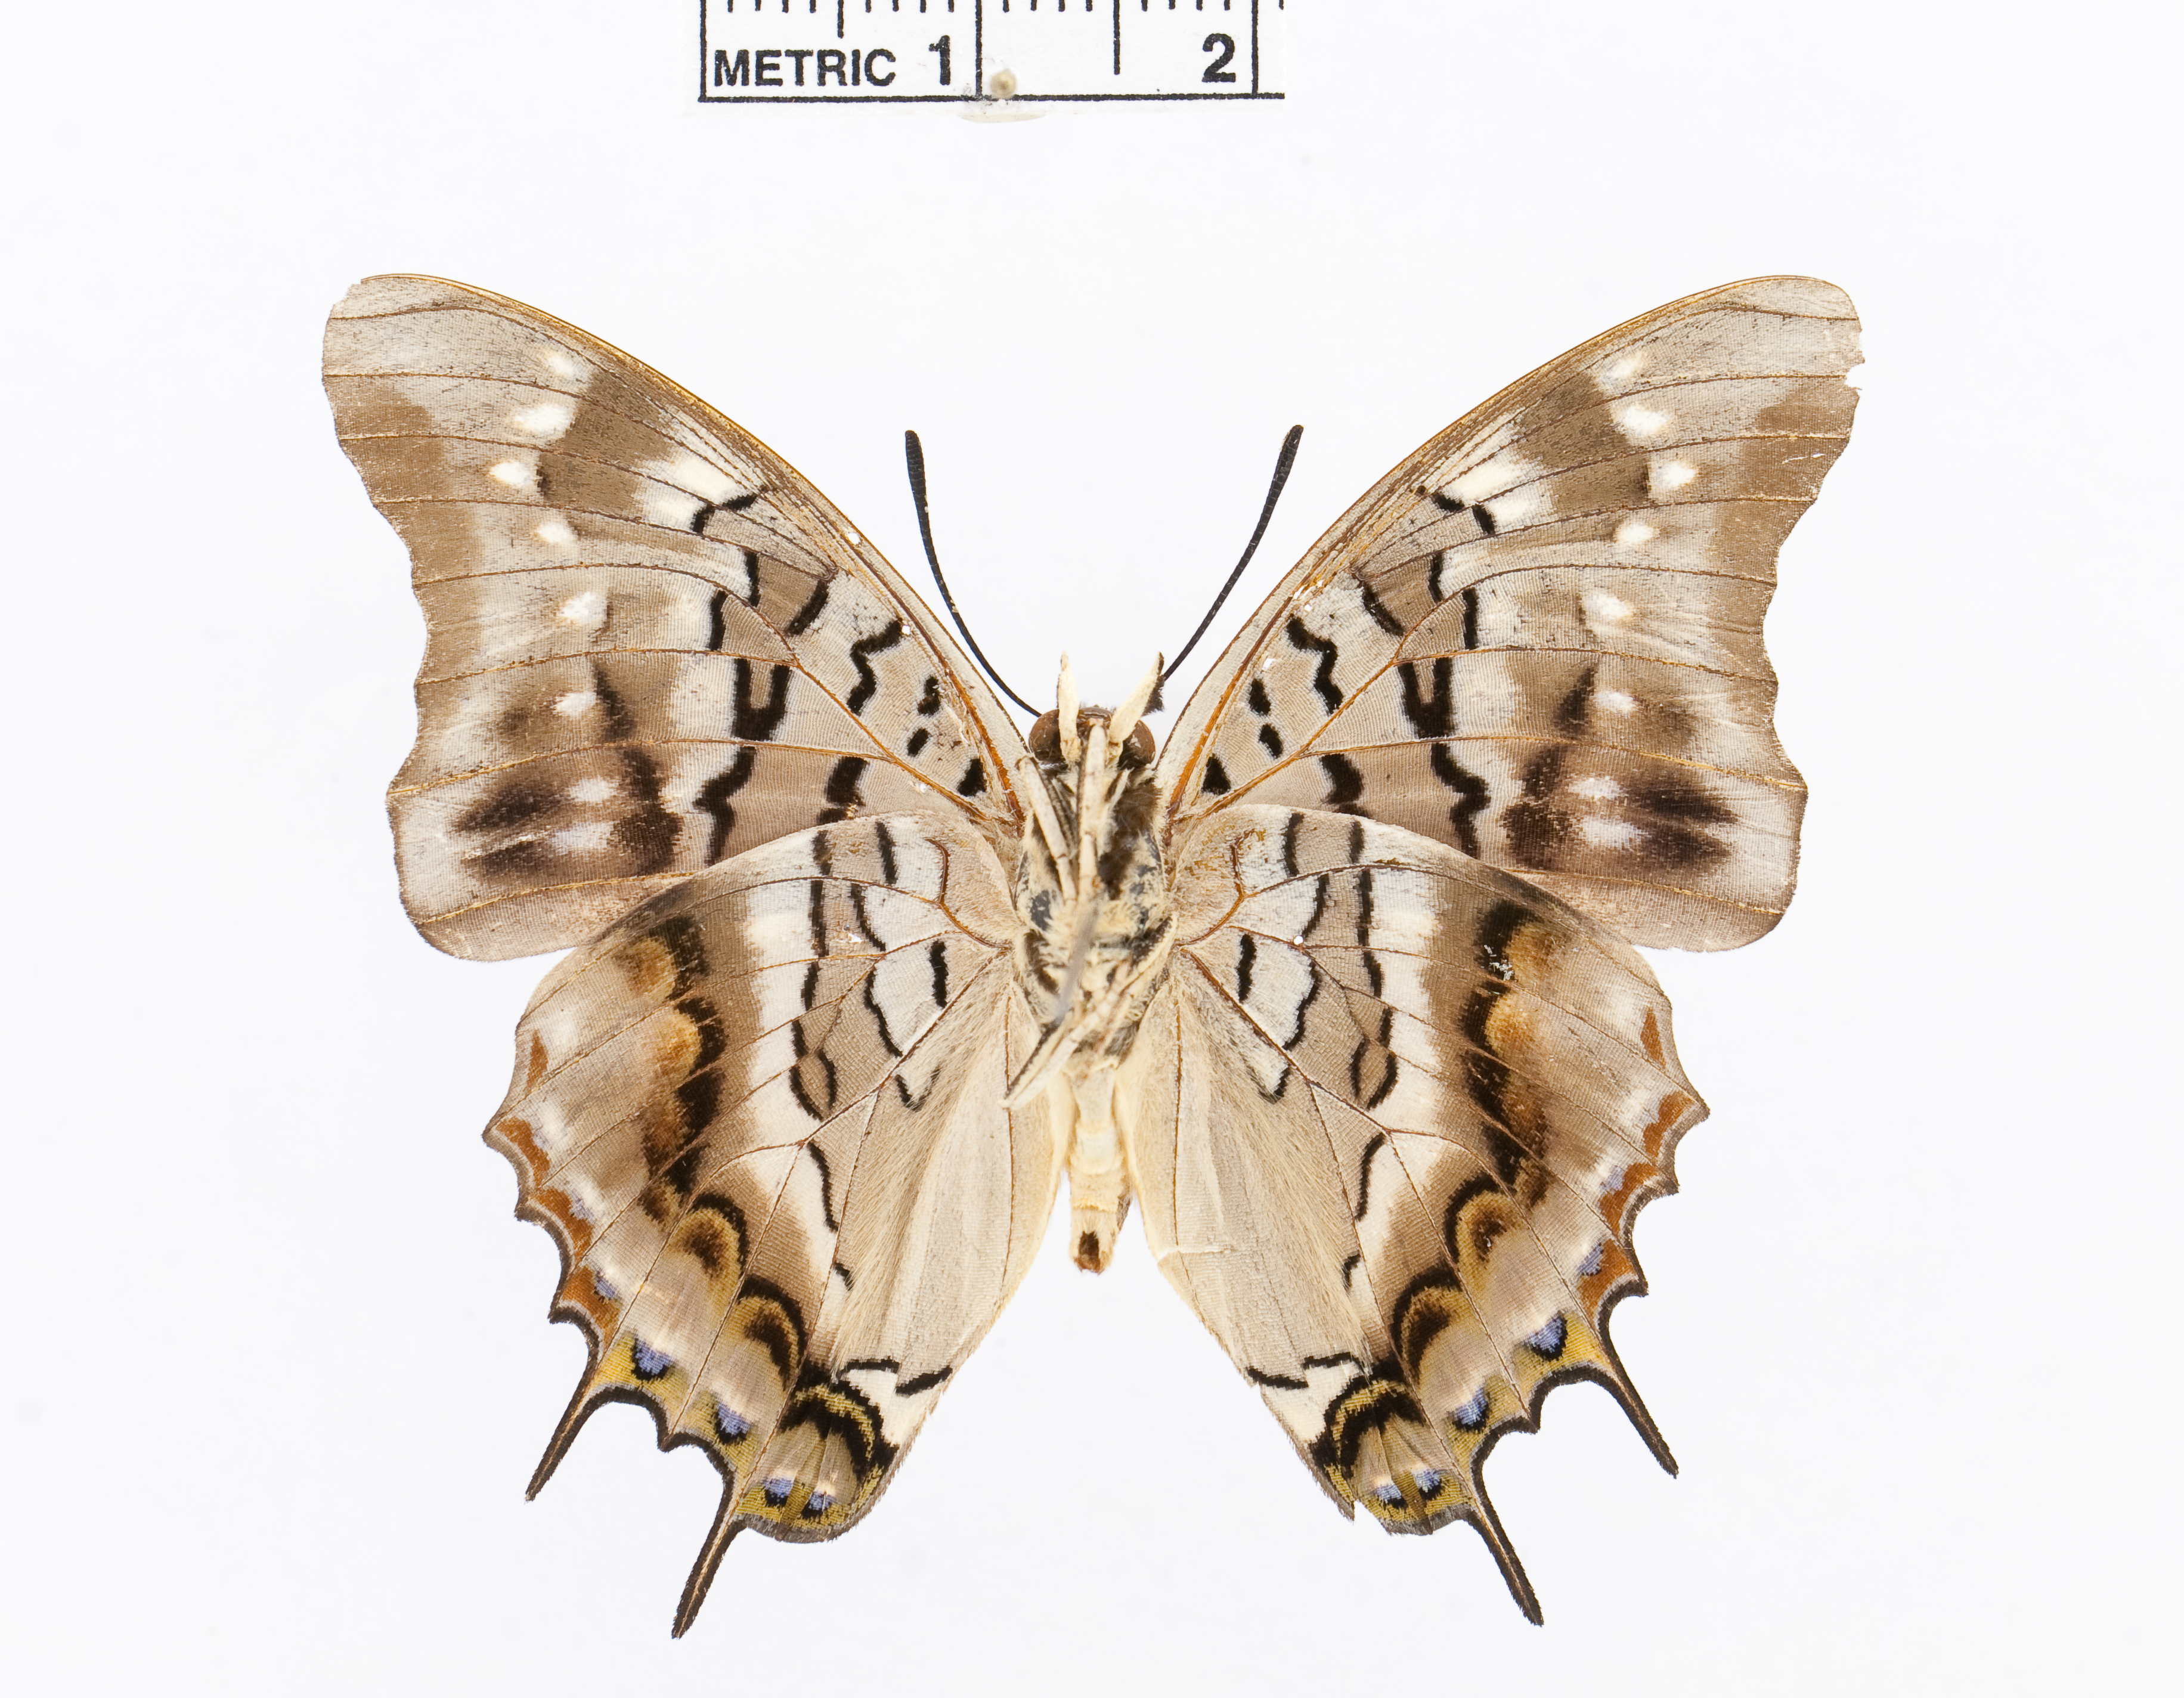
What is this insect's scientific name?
Charaxes blanda
